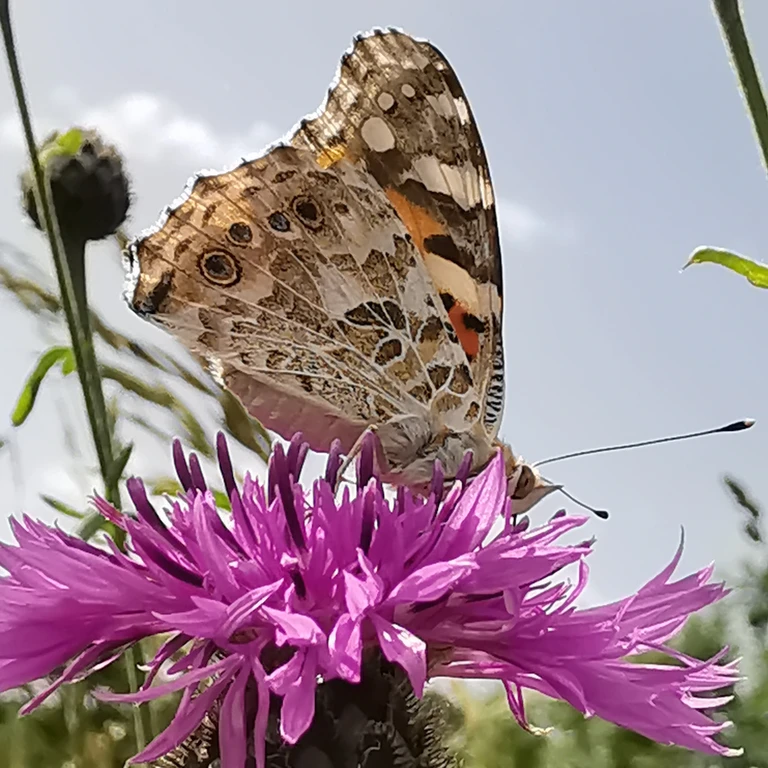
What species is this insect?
Vanessa cardui
